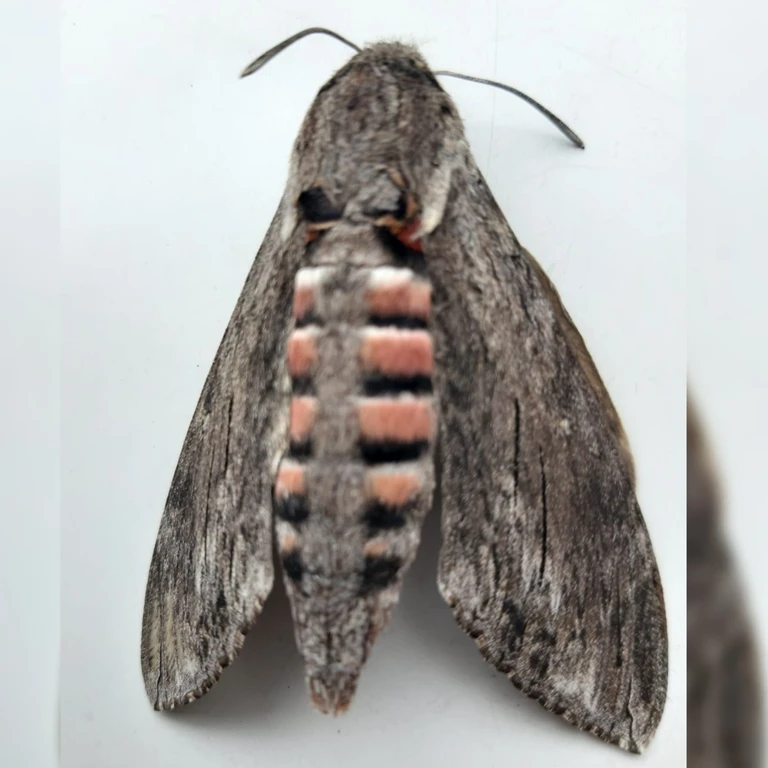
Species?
Agrius convolvuli
